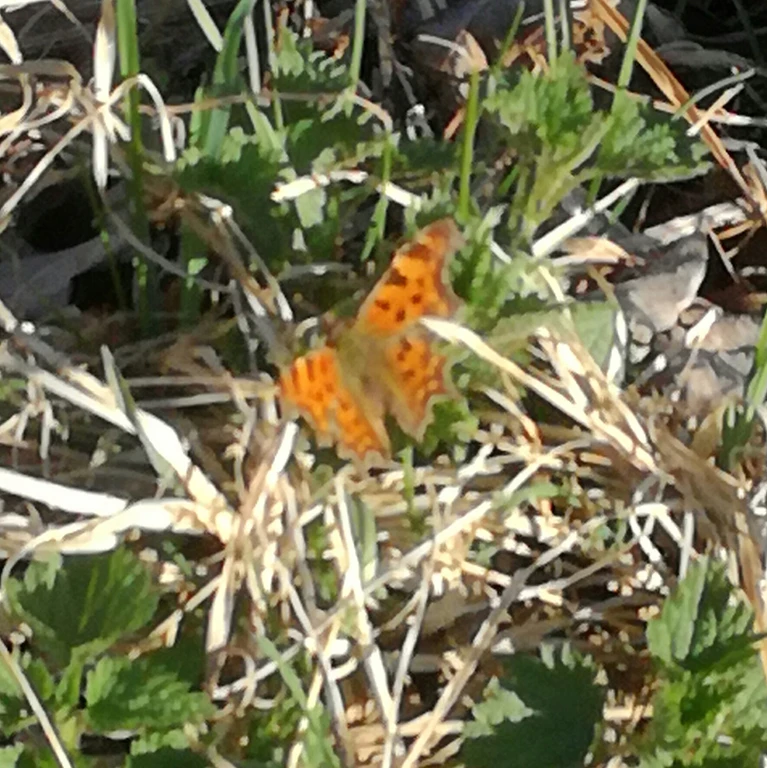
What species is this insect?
Polygonia c-album
